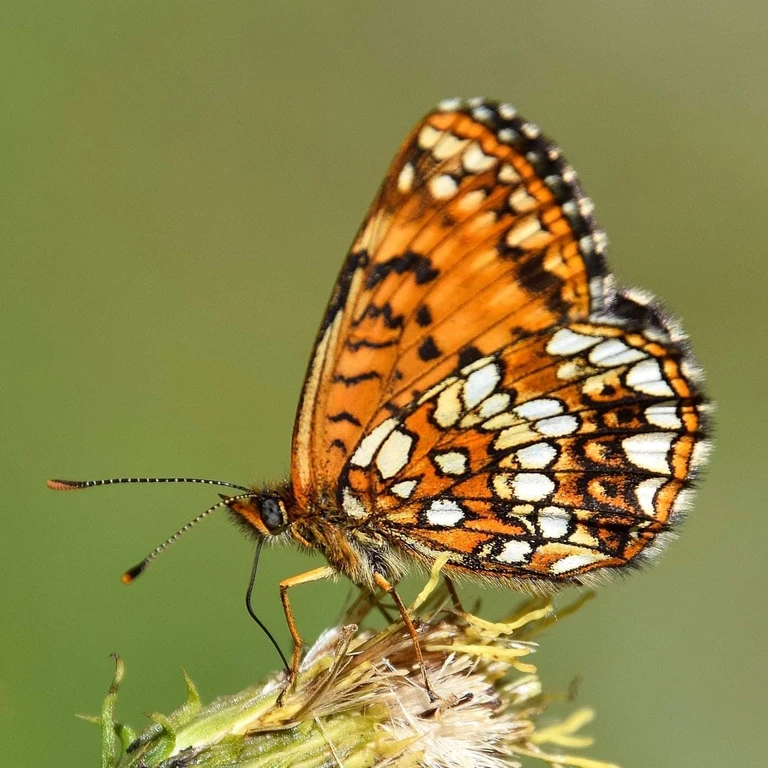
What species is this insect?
Melitaea diamina
